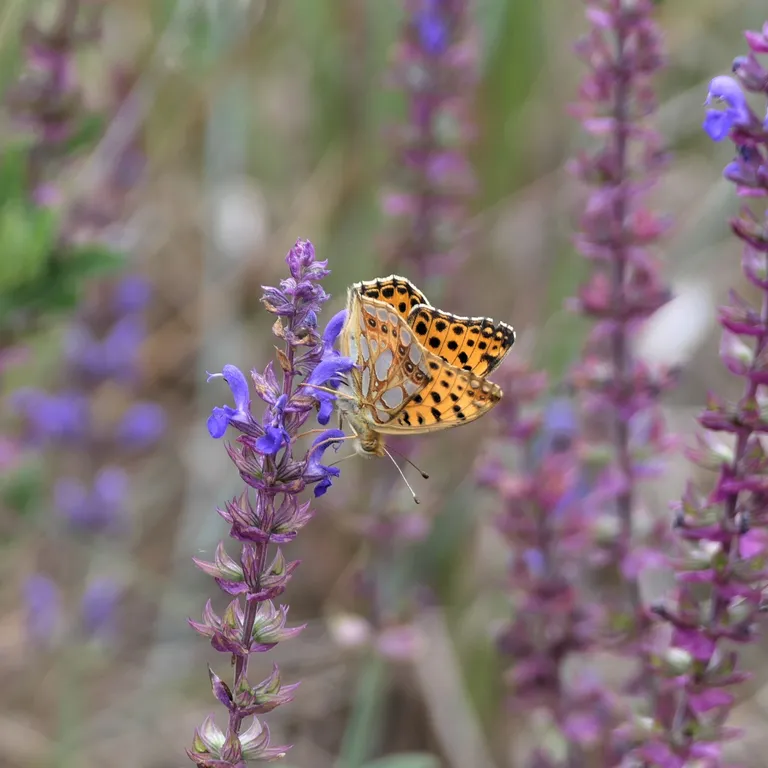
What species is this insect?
Issoria lathonia
